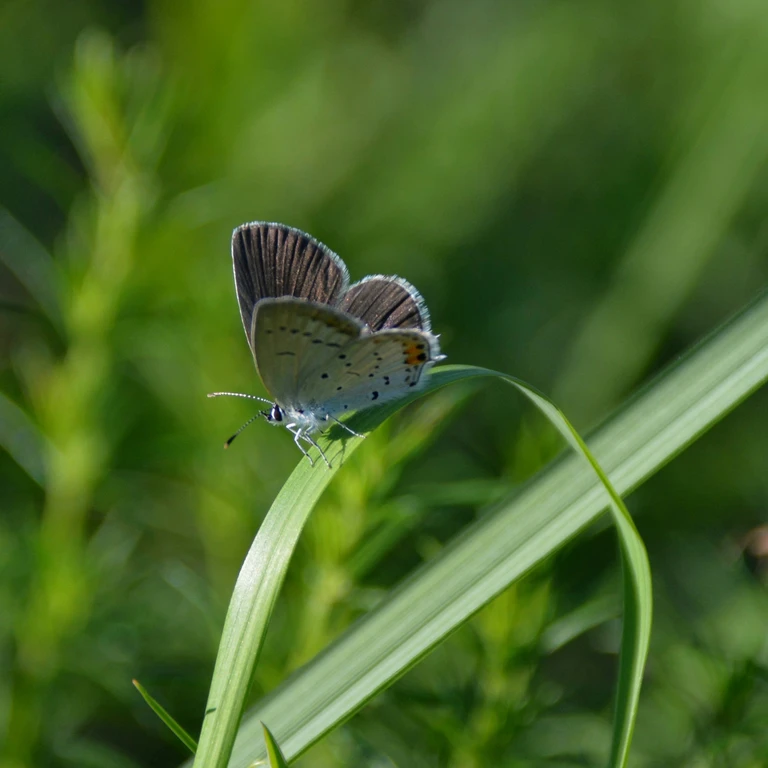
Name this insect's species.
Cupido argiades (also Elkalyce argiades)
